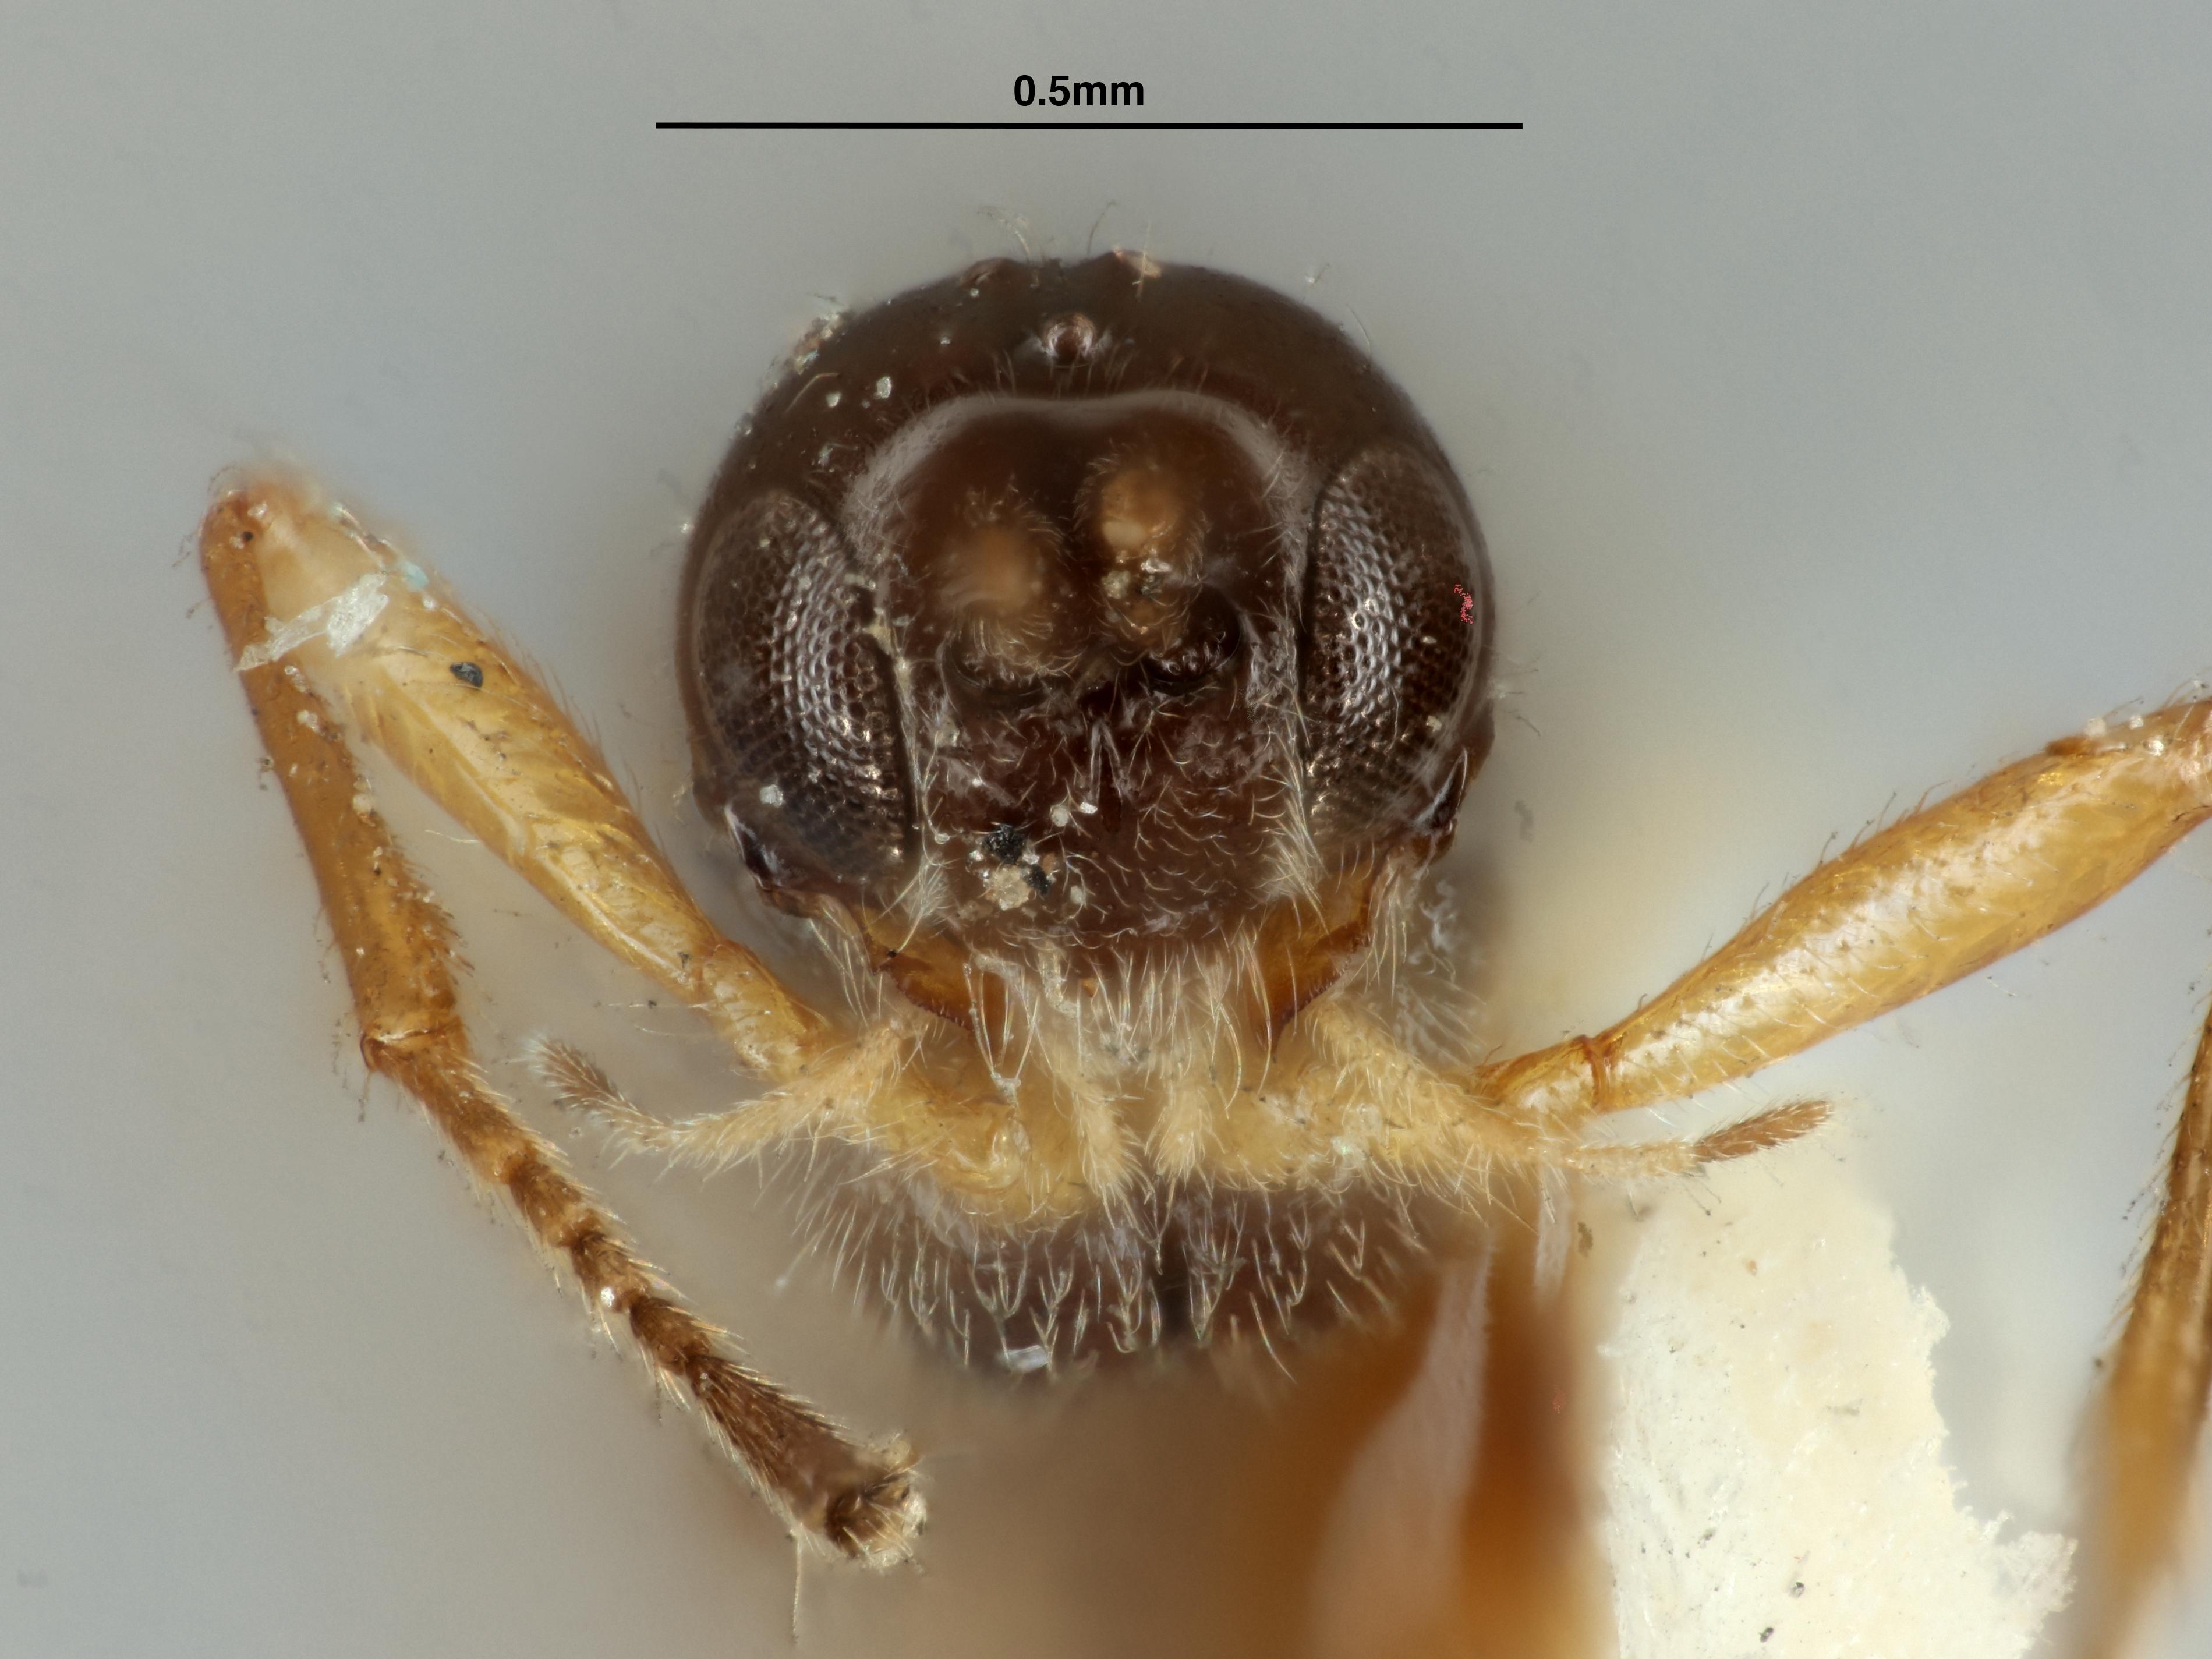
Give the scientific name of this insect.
Rhizarcha astigma
